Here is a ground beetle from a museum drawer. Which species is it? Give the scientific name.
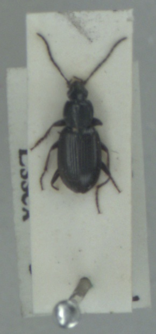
Agonum fuliginosum
